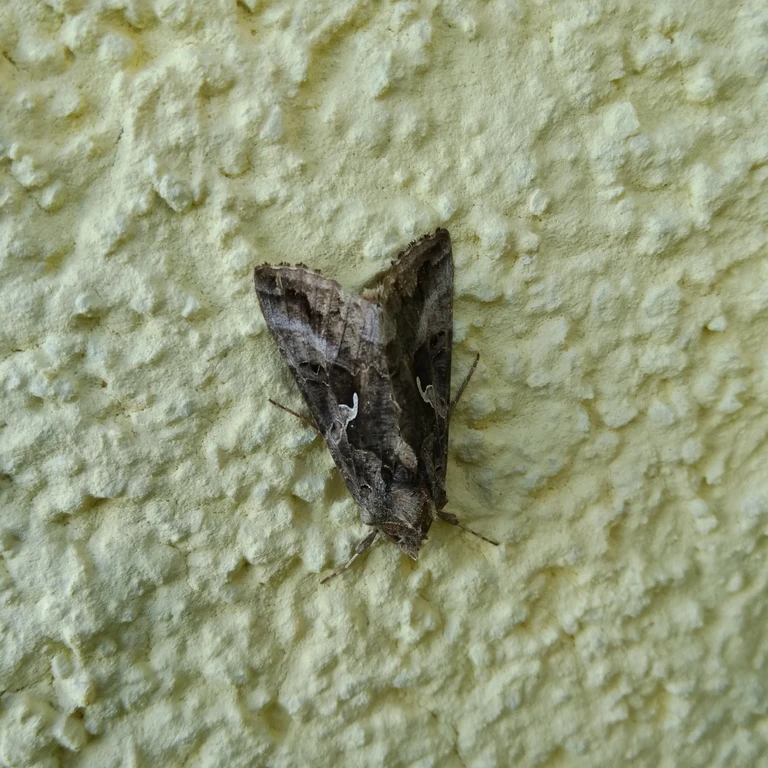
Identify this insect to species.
Autographa gamma
